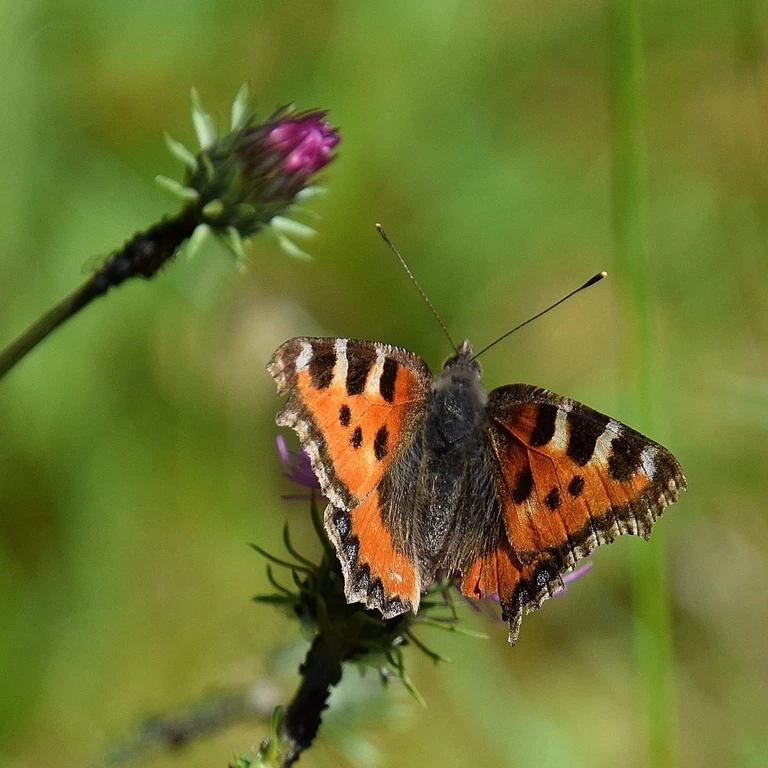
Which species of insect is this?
Aglais urticae
